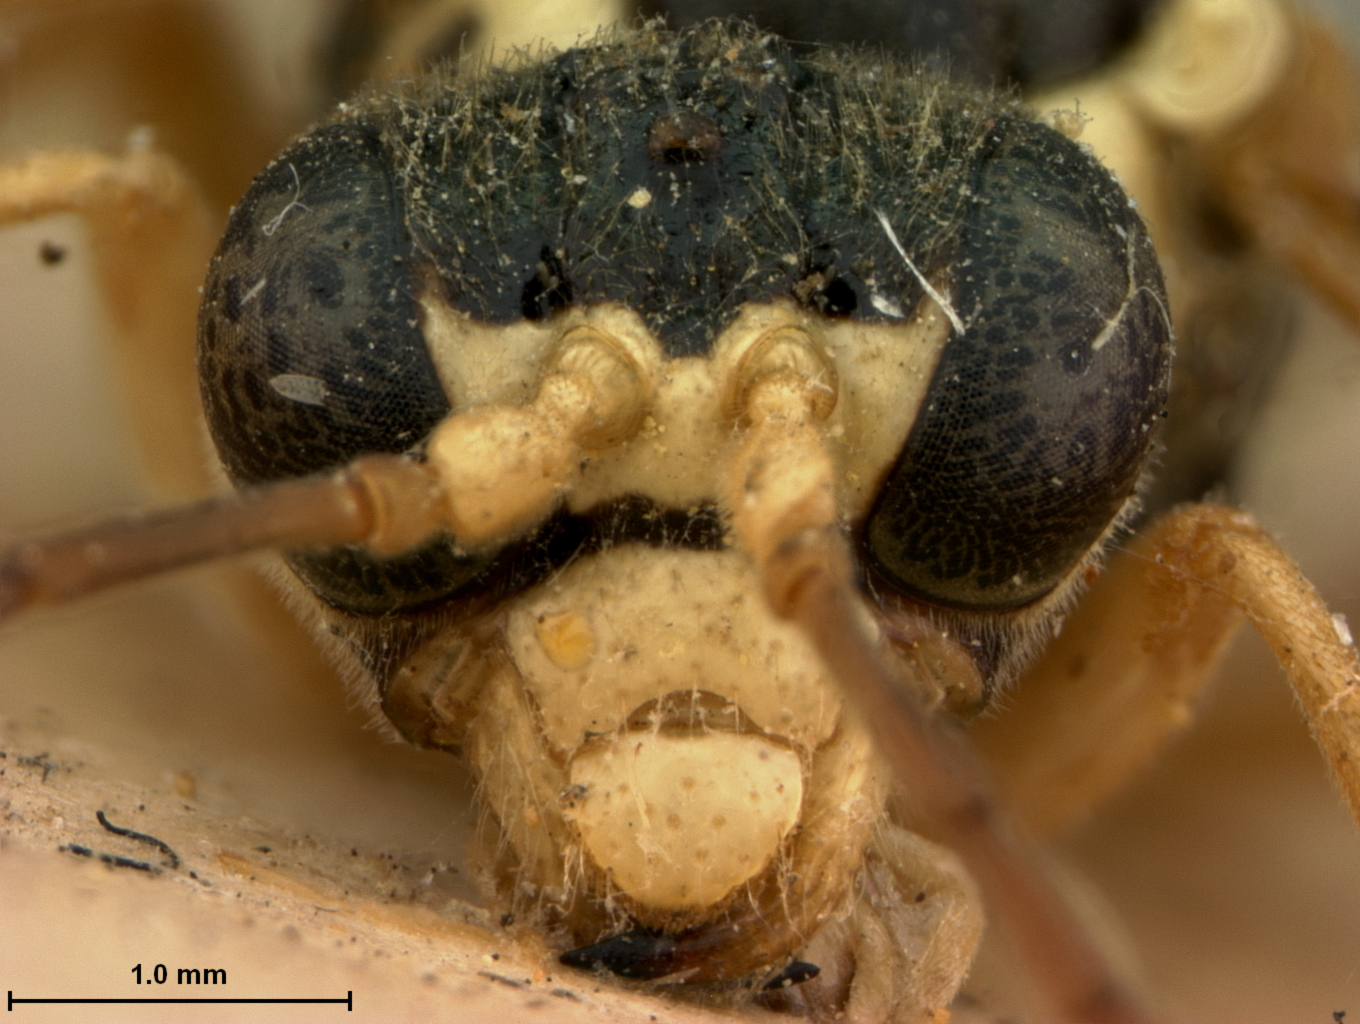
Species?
Tenthredo montivaga
